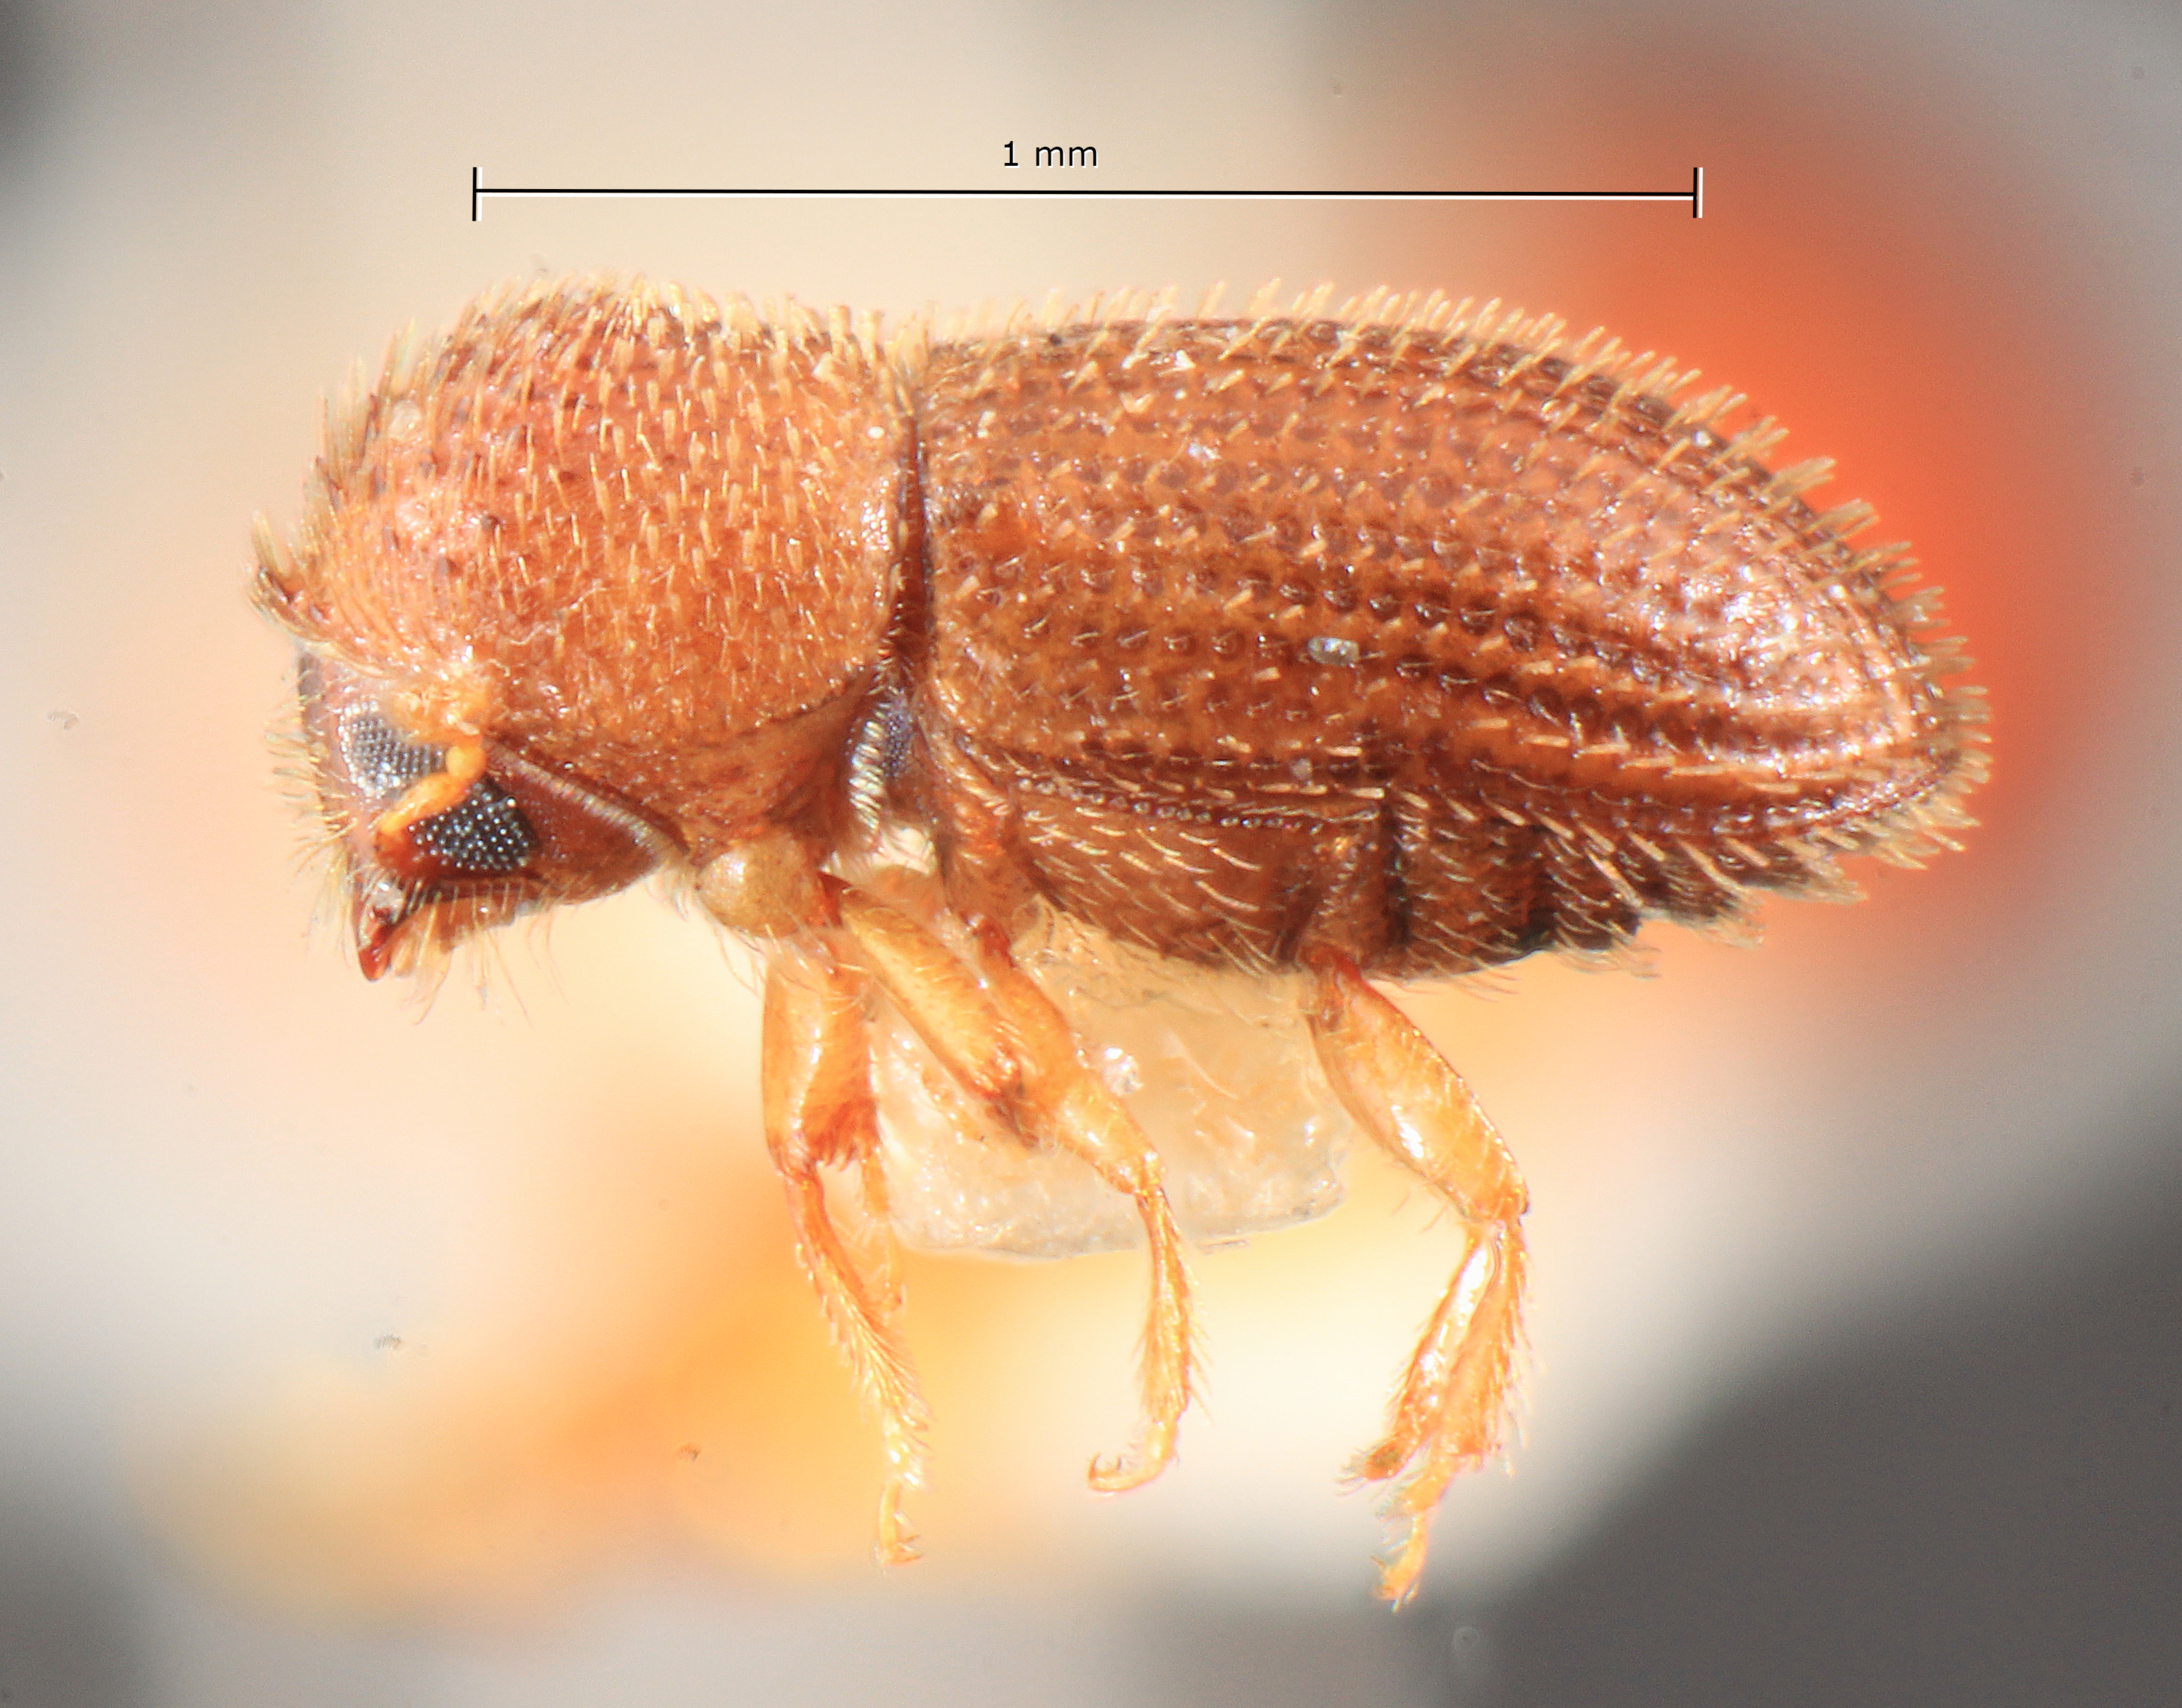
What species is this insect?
Stephanoderes cooki
